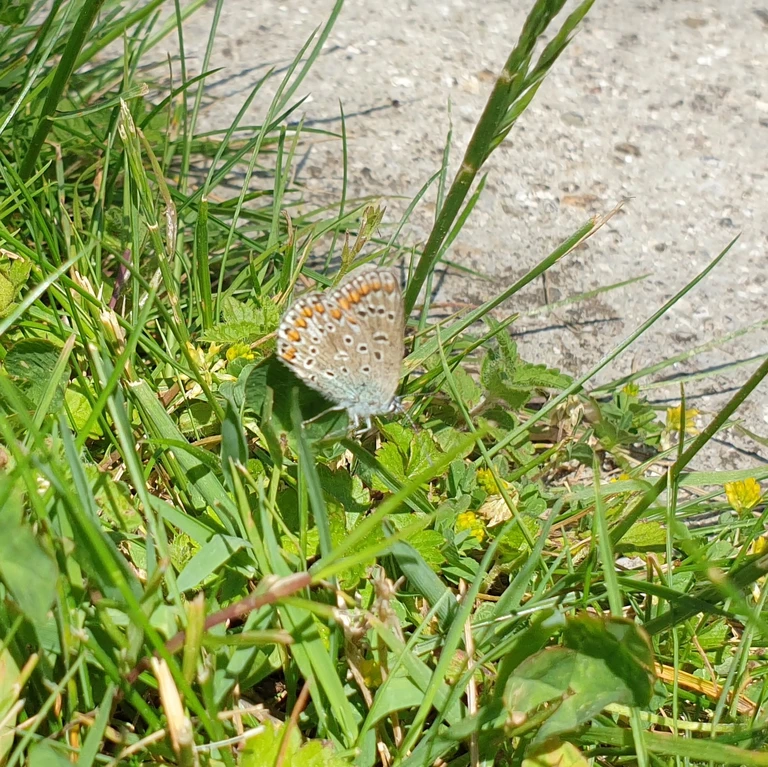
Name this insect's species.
Polyommatus icarus
